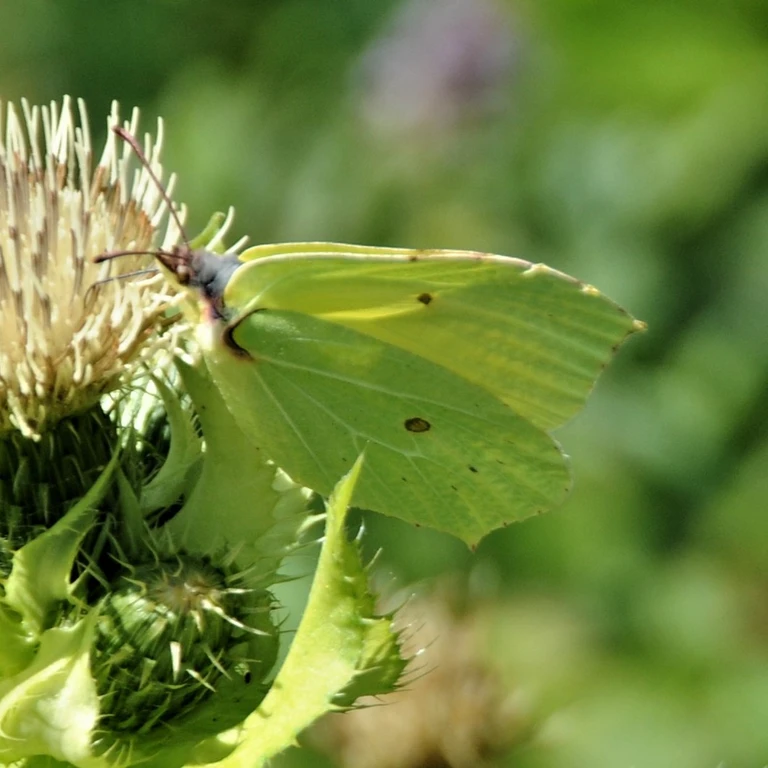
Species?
Gonepteryx rhamni
